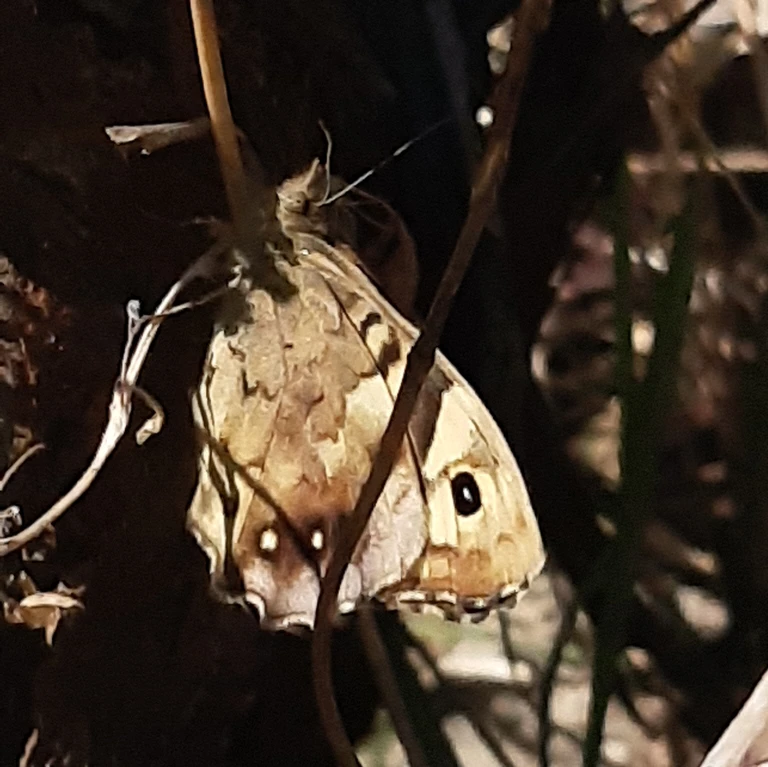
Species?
Pararge aegeria
